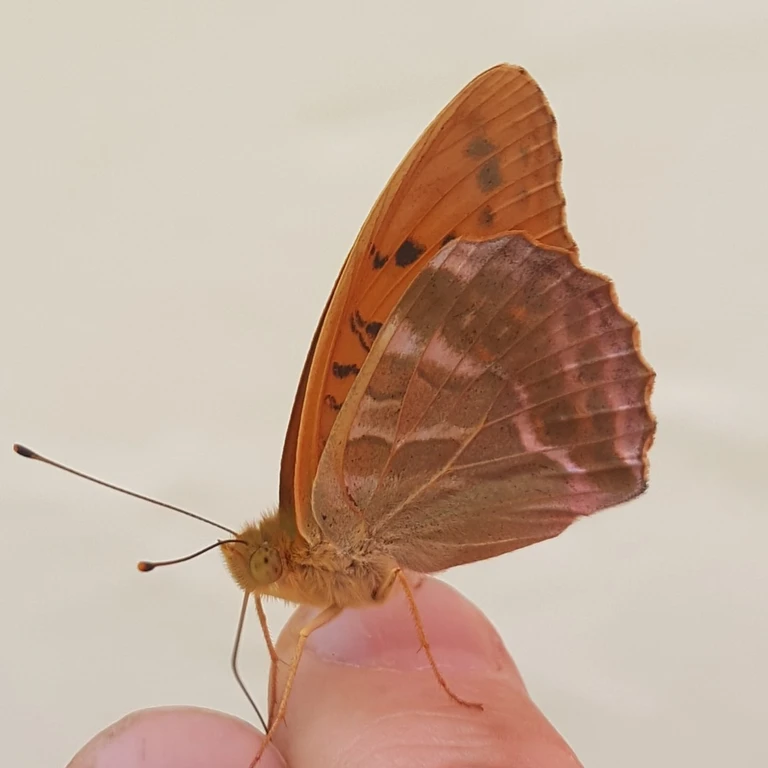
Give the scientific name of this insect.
Argynnis paphia
